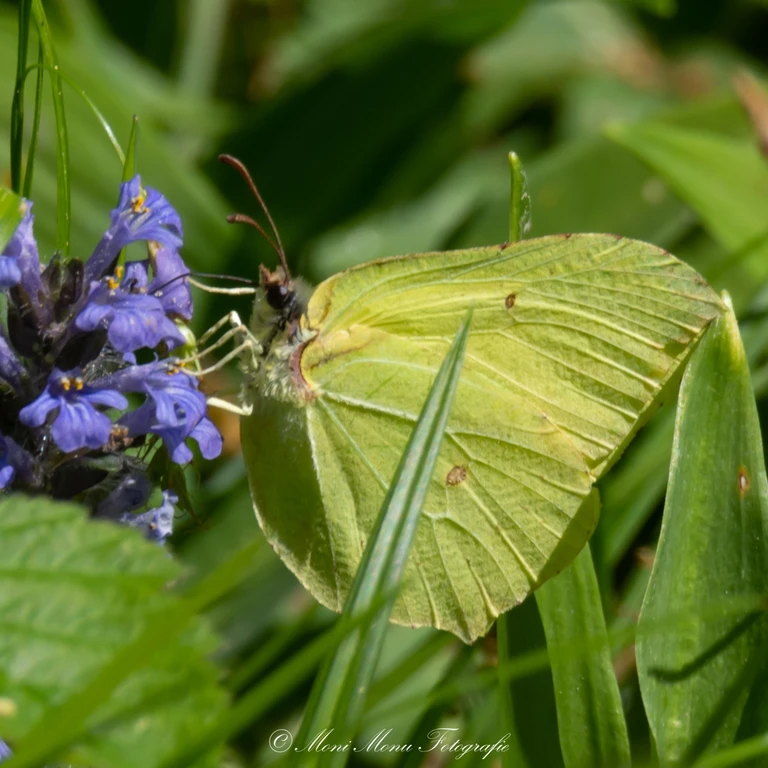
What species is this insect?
Gonepteryx rhamni
